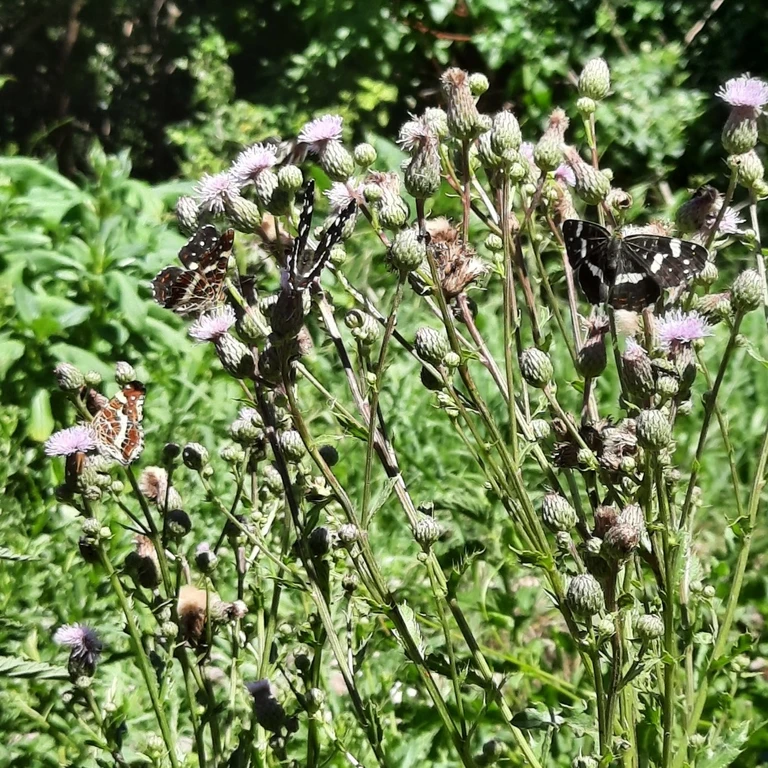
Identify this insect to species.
Araschnia levana
